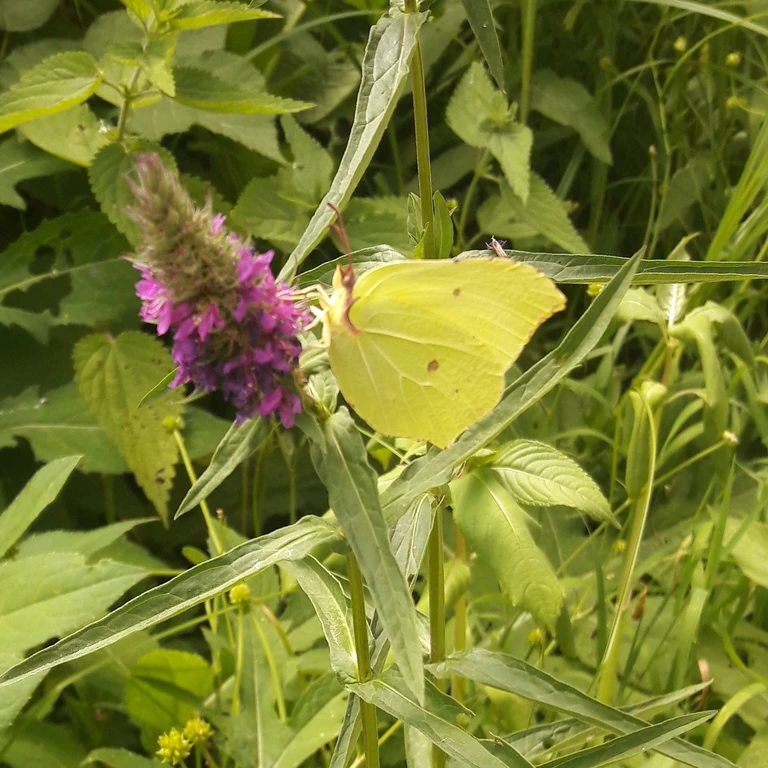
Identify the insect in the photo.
Gonepteryx rhamni
